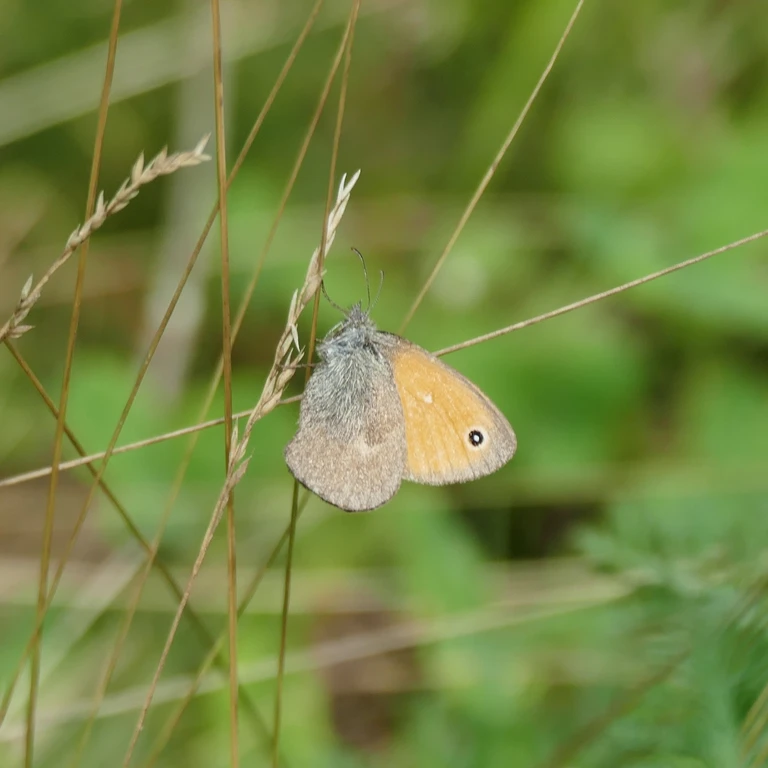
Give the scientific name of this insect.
Coenonympha pamphilus
